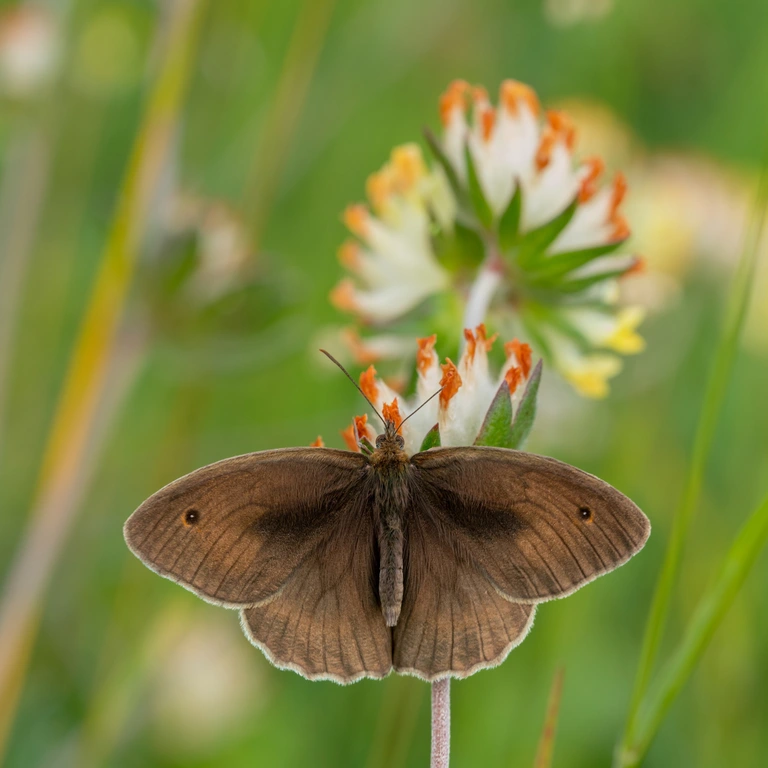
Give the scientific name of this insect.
Maniola jurtina
